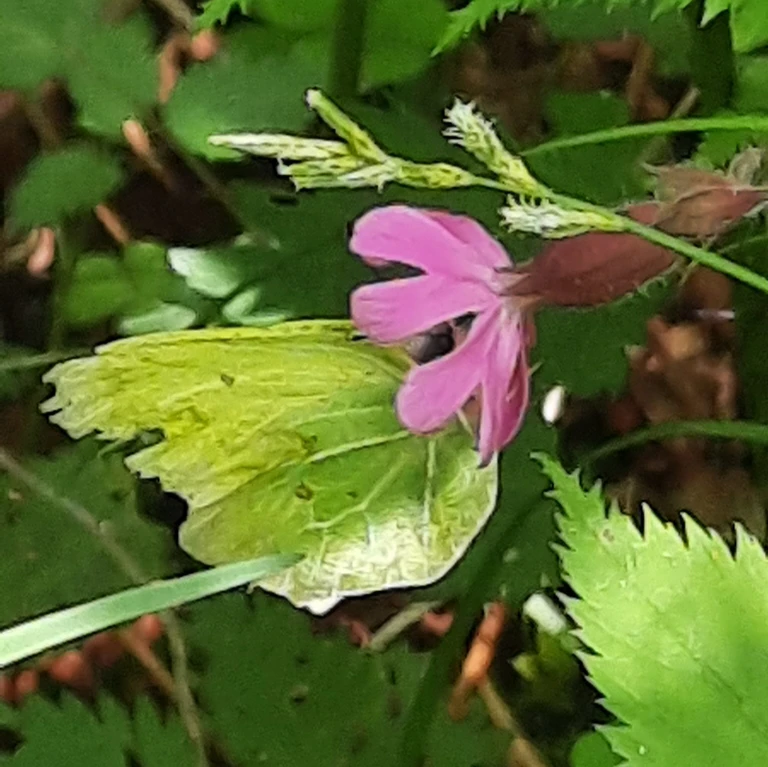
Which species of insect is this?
Gonepteryx rhamni
